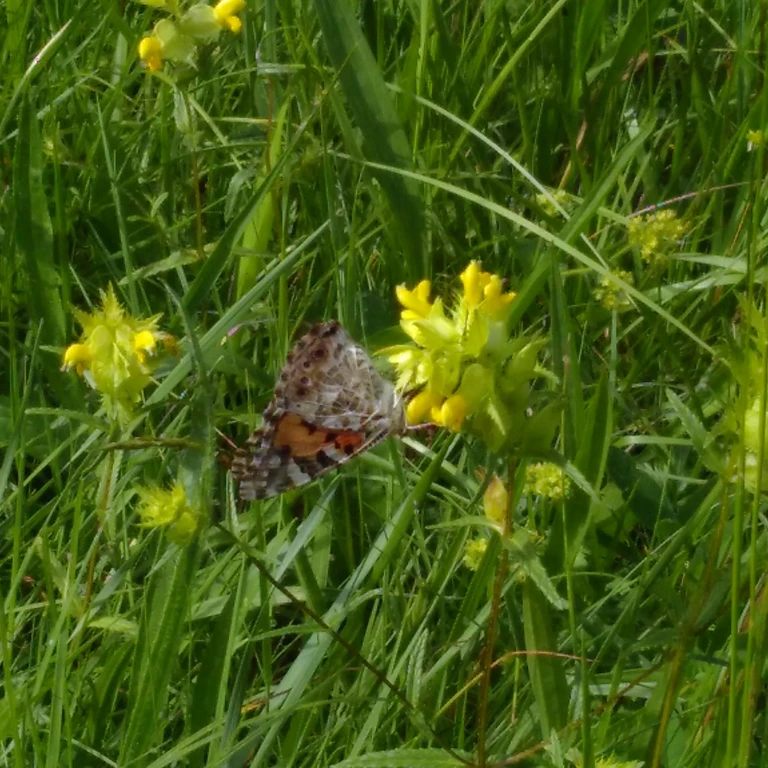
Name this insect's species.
Vanessa cardui
